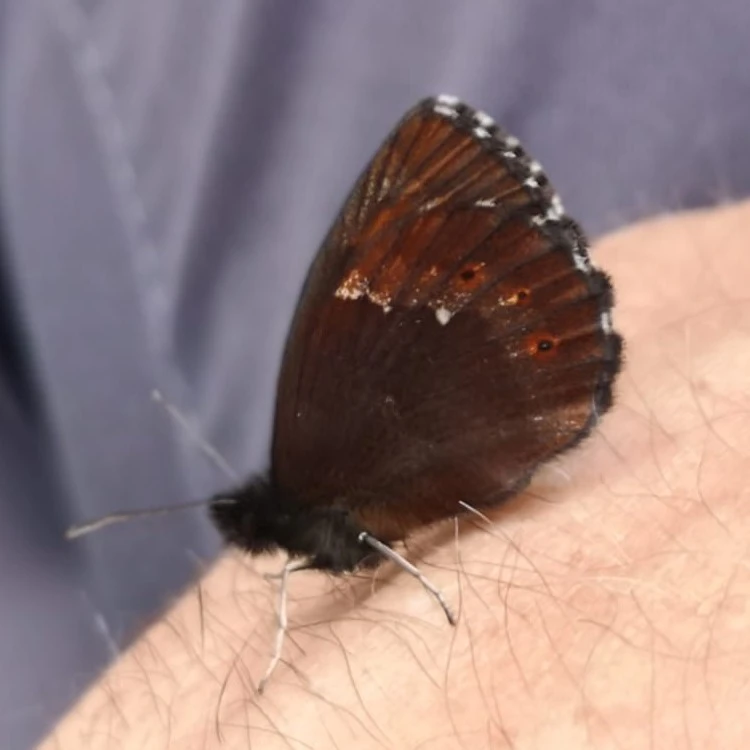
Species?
Erebia euryale
